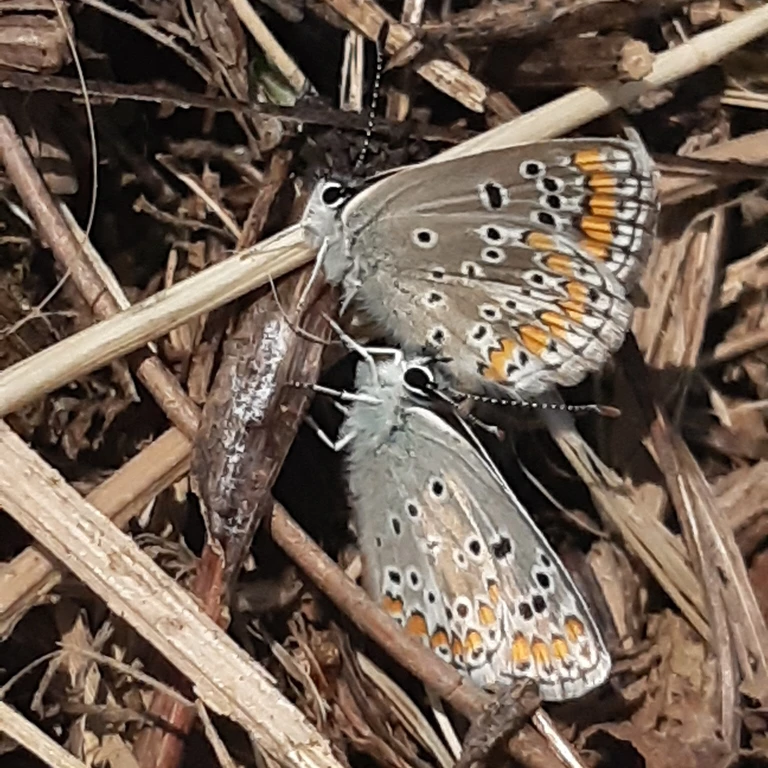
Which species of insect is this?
Aricia agestis/artaxerxes
